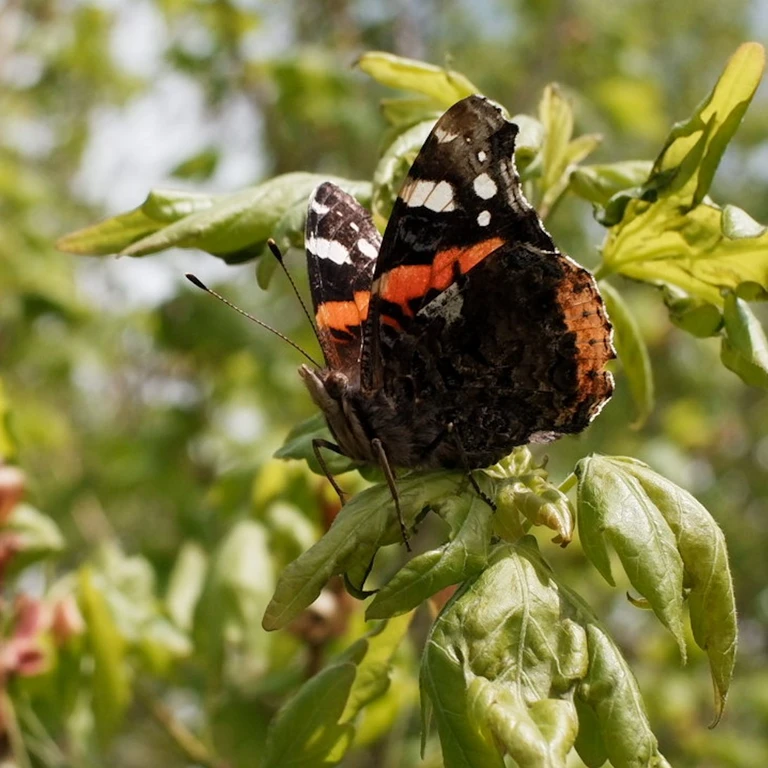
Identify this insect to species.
Vanessa atalanta
